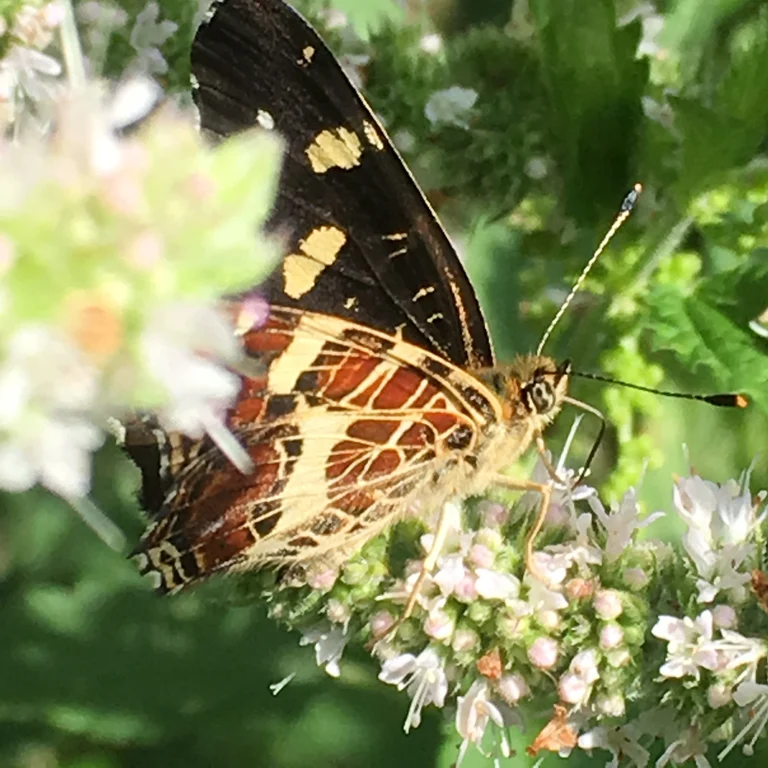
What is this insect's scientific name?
Araschnia levana
